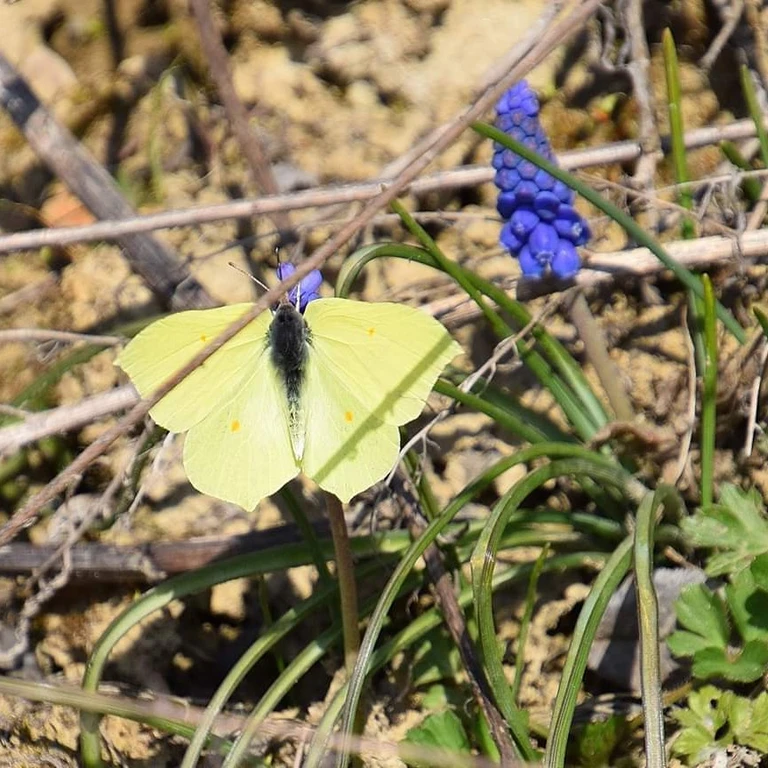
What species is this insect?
Gonepteryx rhamni
